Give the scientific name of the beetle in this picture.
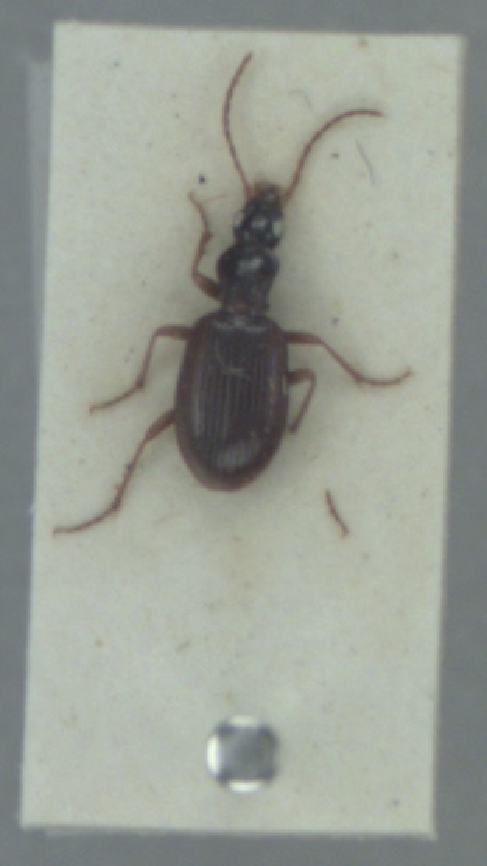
Oxypselaphus obscurus
